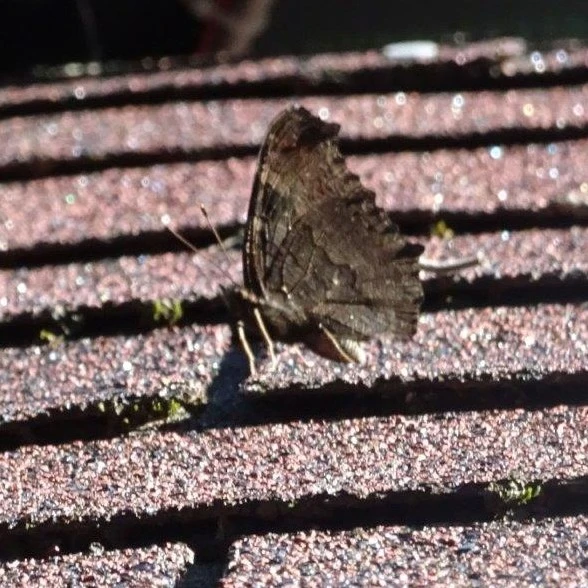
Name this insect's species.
Aglais io
